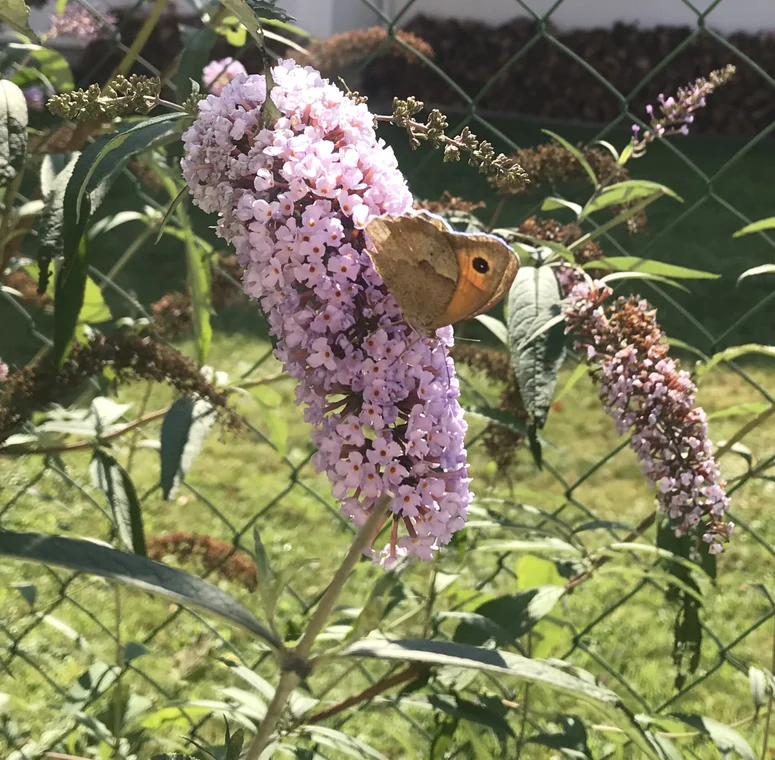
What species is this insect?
Maniola jurtina
